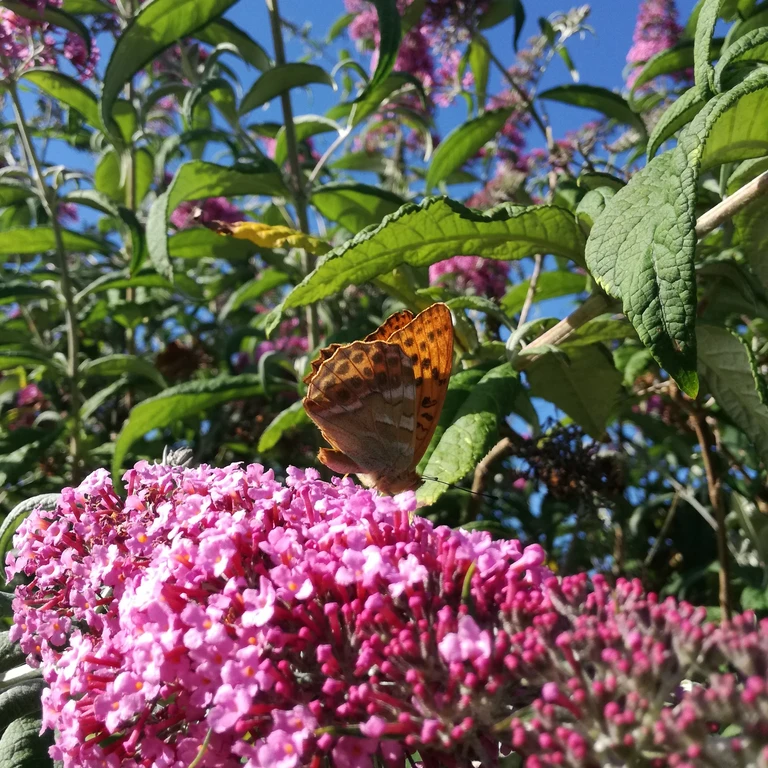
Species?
Argynnis paphia
